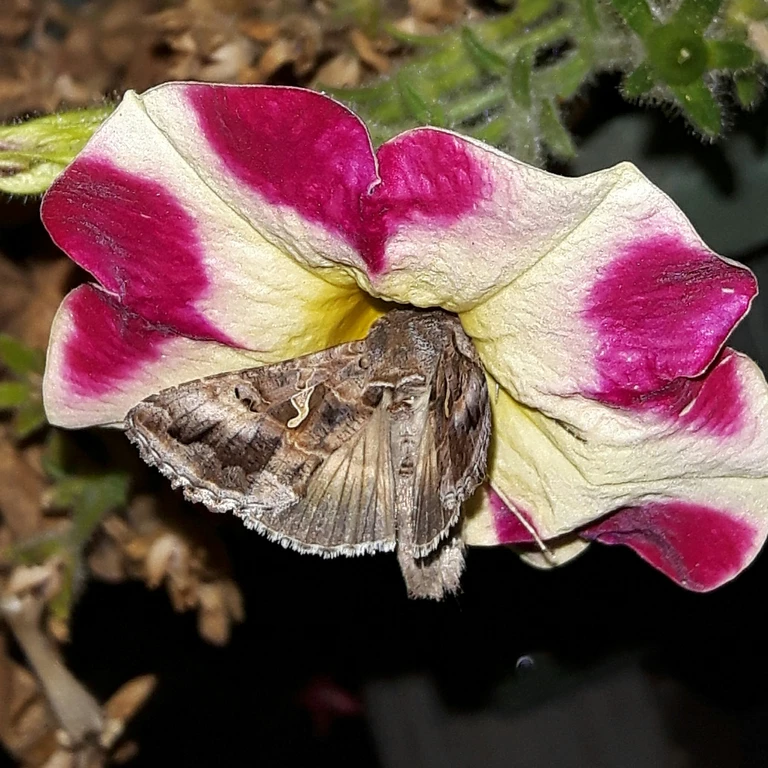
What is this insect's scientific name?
Autographa gamma
